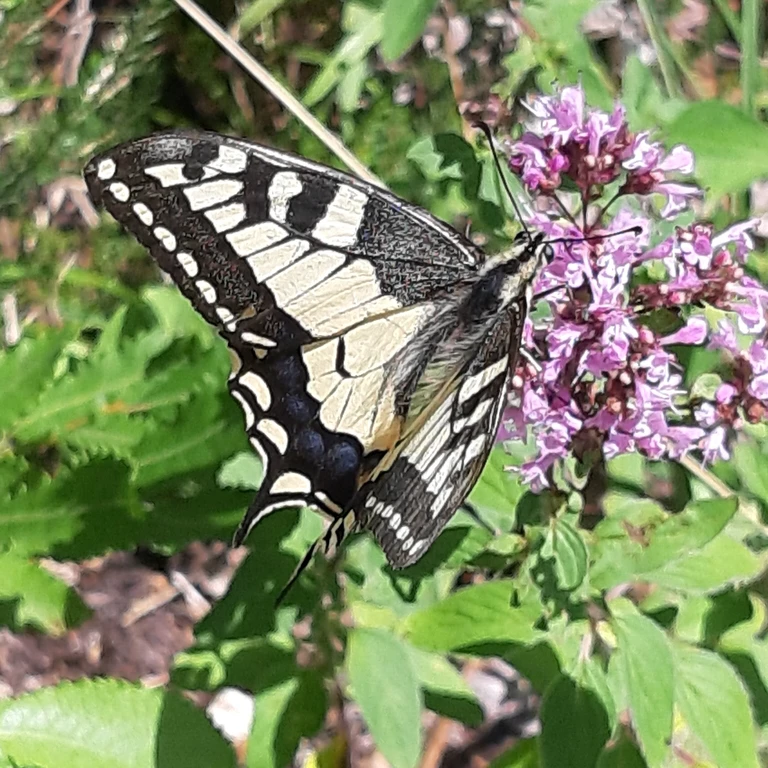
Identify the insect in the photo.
Papilio machaon
